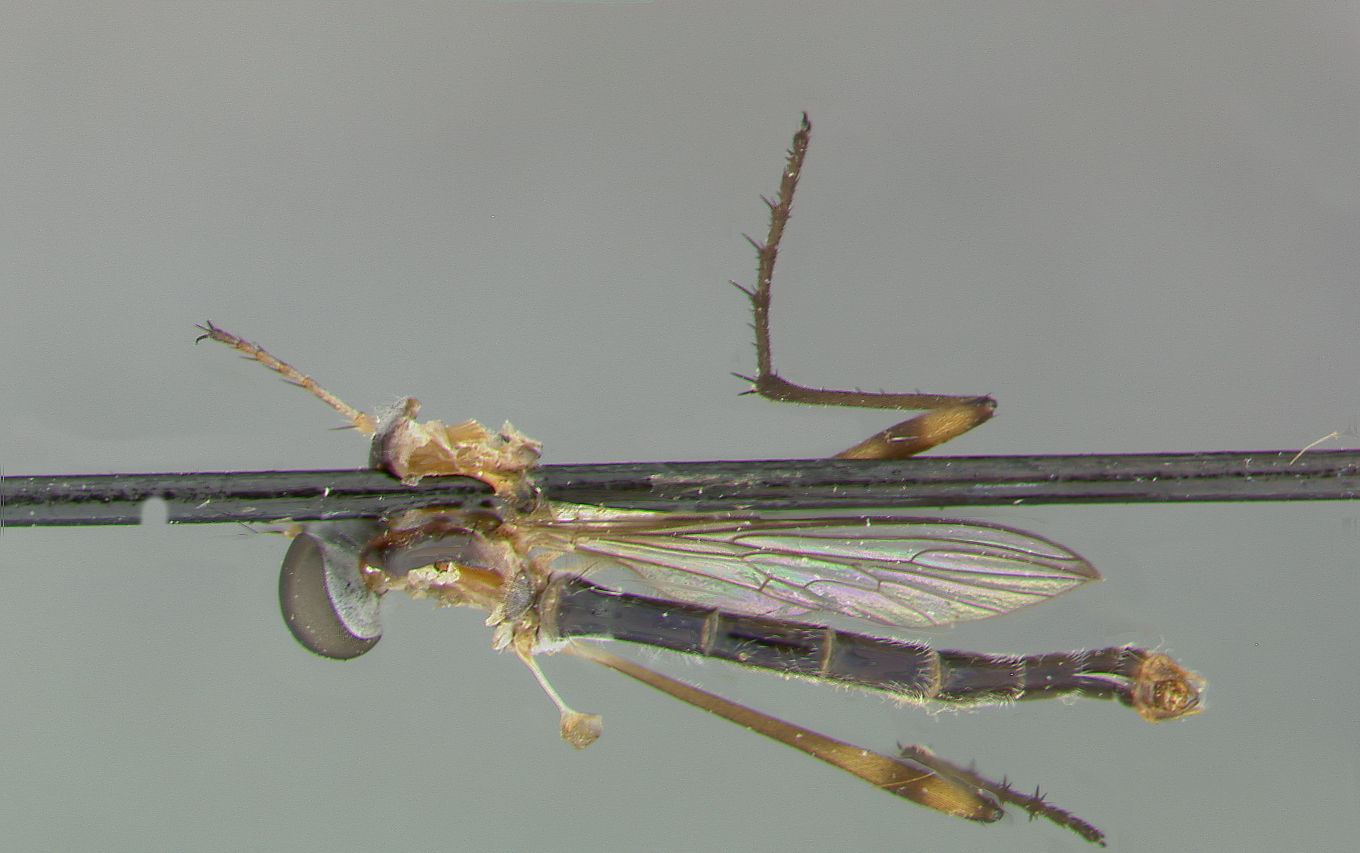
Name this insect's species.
Leptogaster spinitarsis
